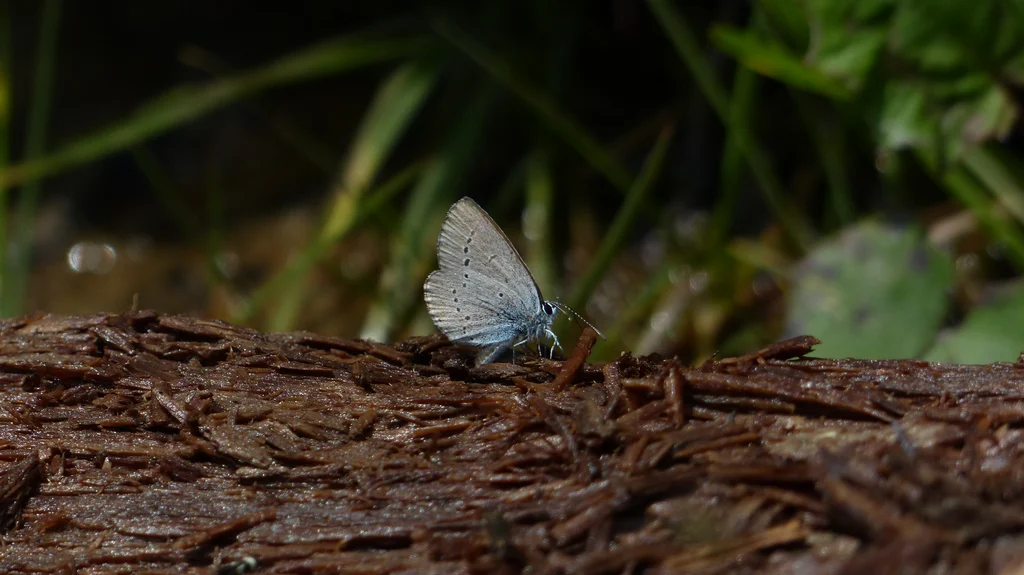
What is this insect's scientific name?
Cupido minimus
